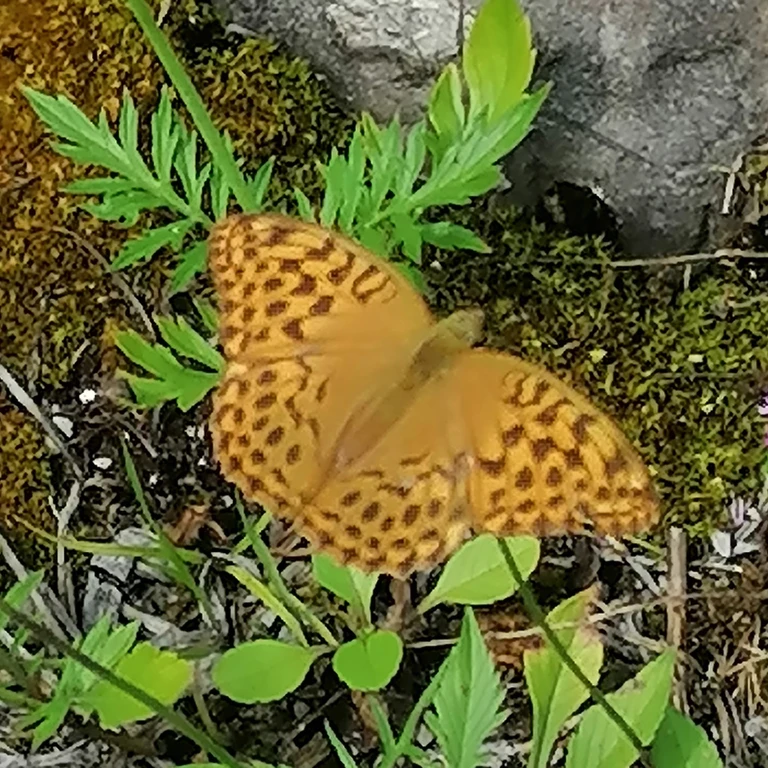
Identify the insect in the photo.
Argynnis paphia
